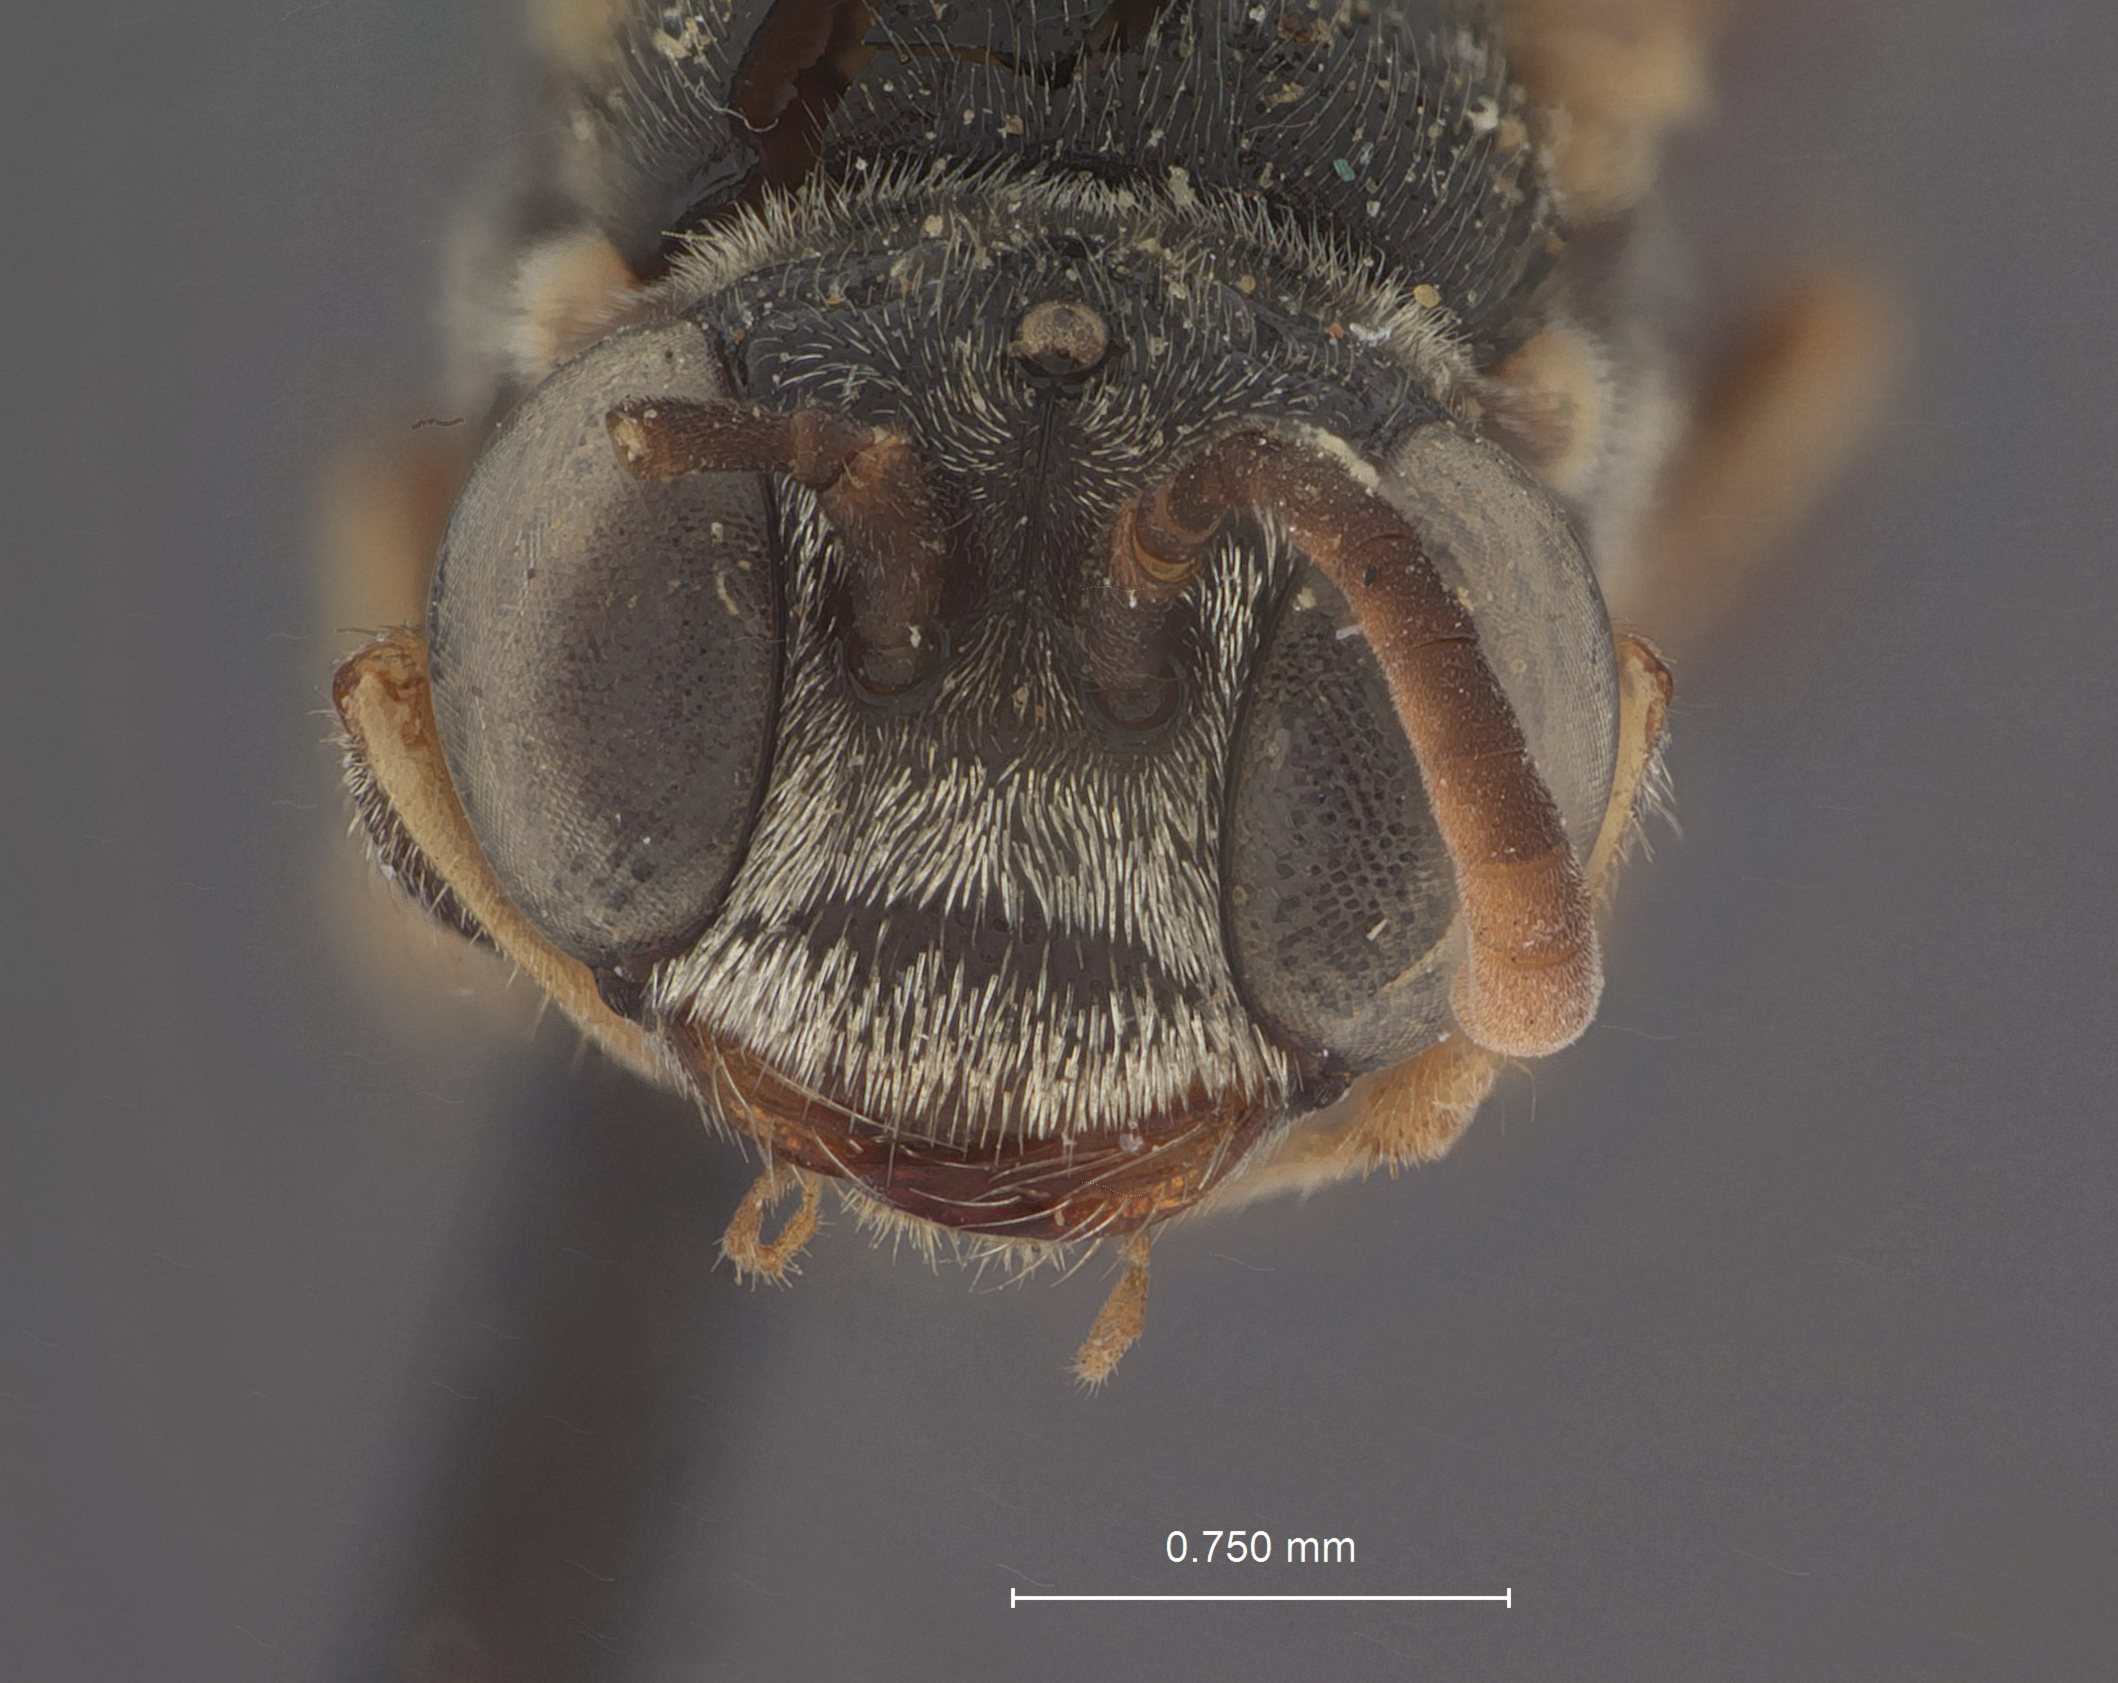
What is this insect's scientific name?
Mimesa tibialis
